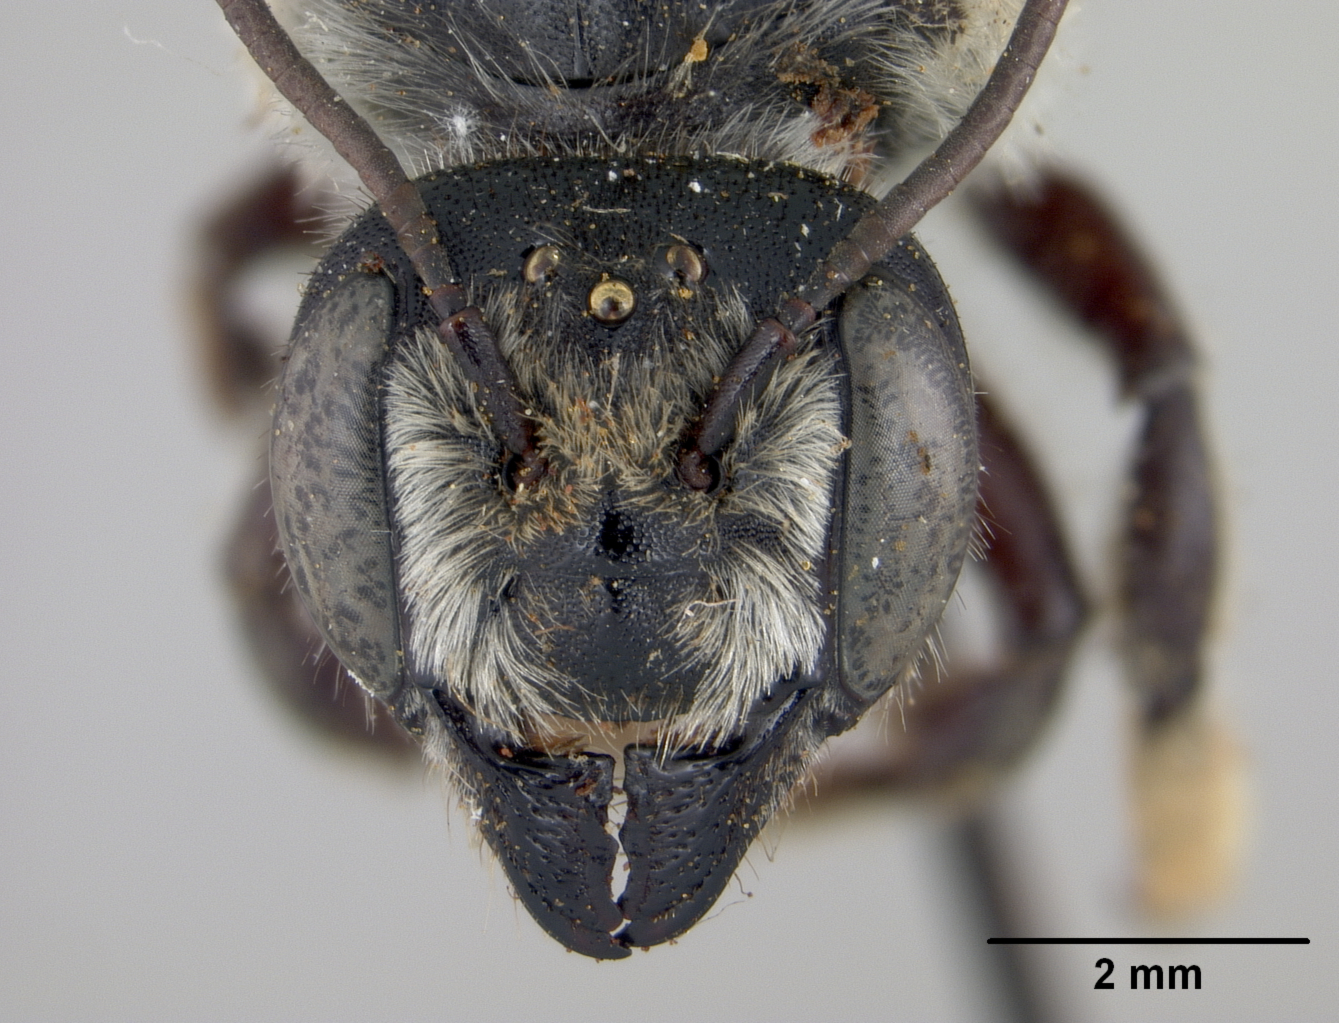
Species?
Megachile tephrosiana
